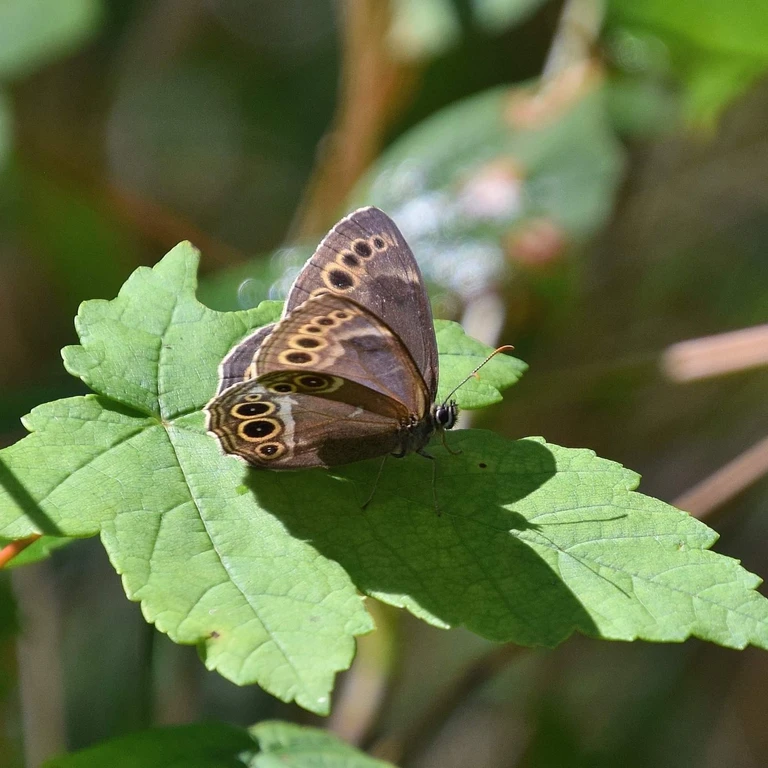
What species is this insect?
Lopinga achine (also Pararge achine)
